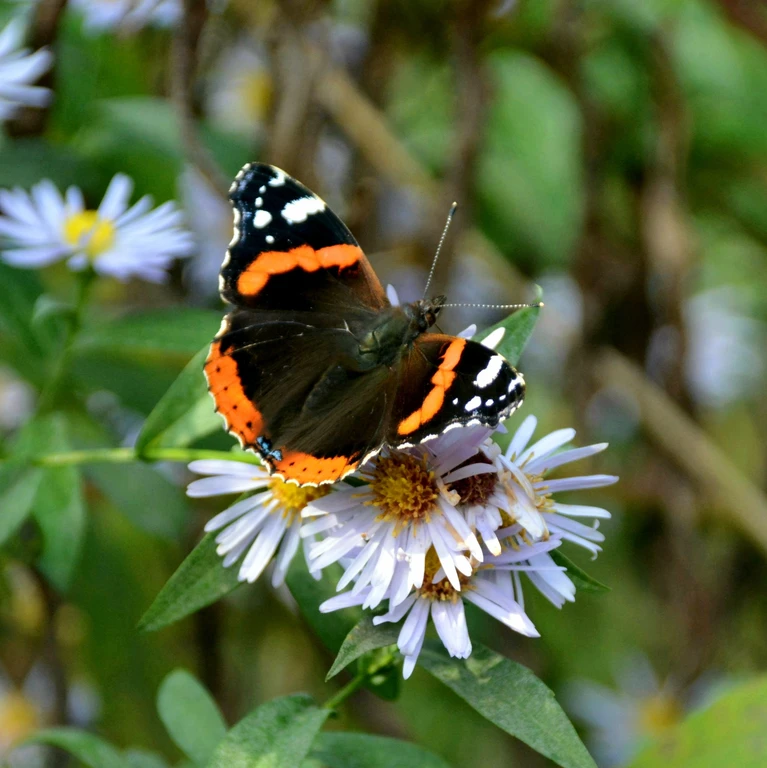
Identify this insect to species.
Vanessa atalanta
